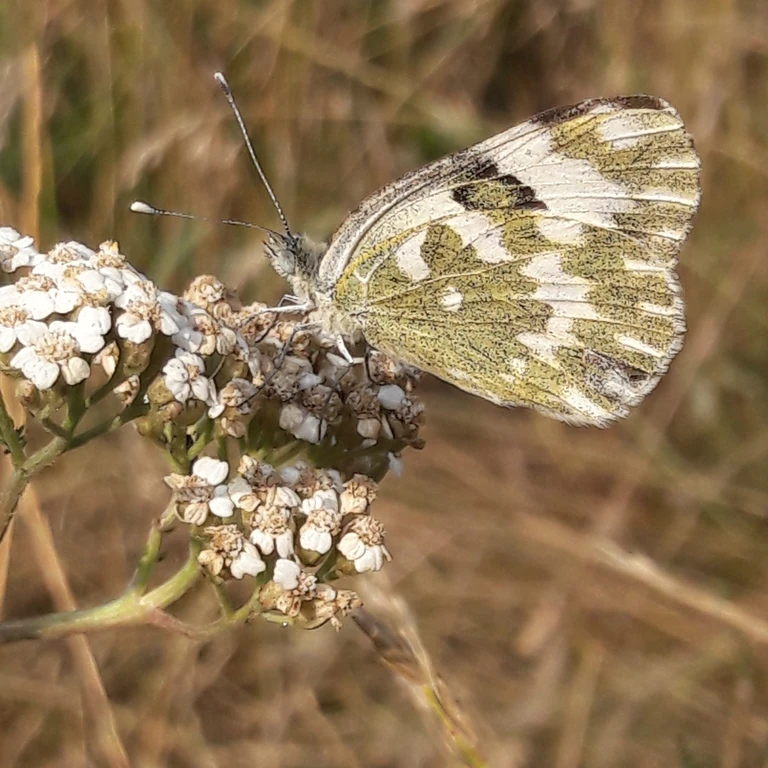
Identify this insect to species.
Pontia edusa
